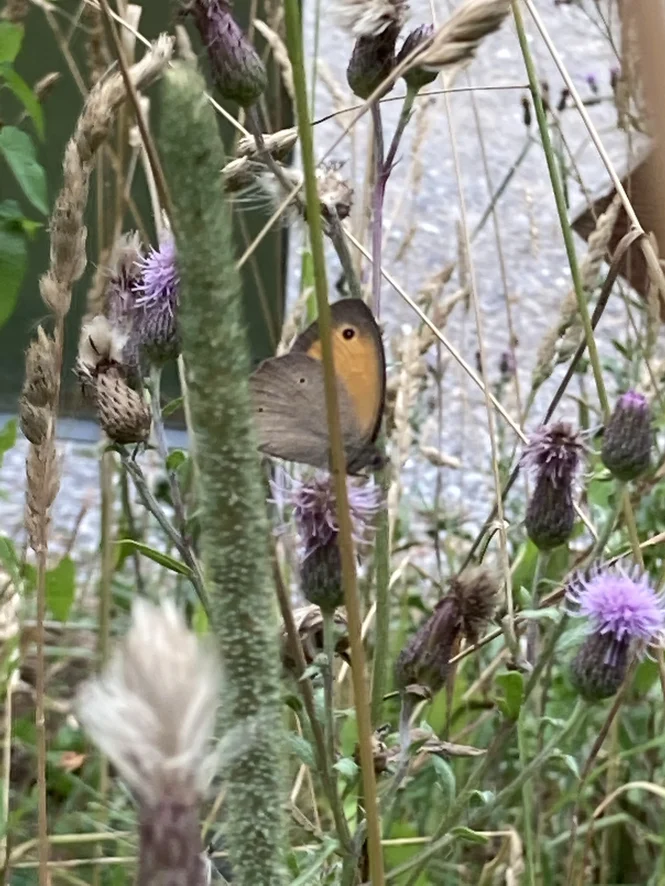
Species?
Maniola jurtina
